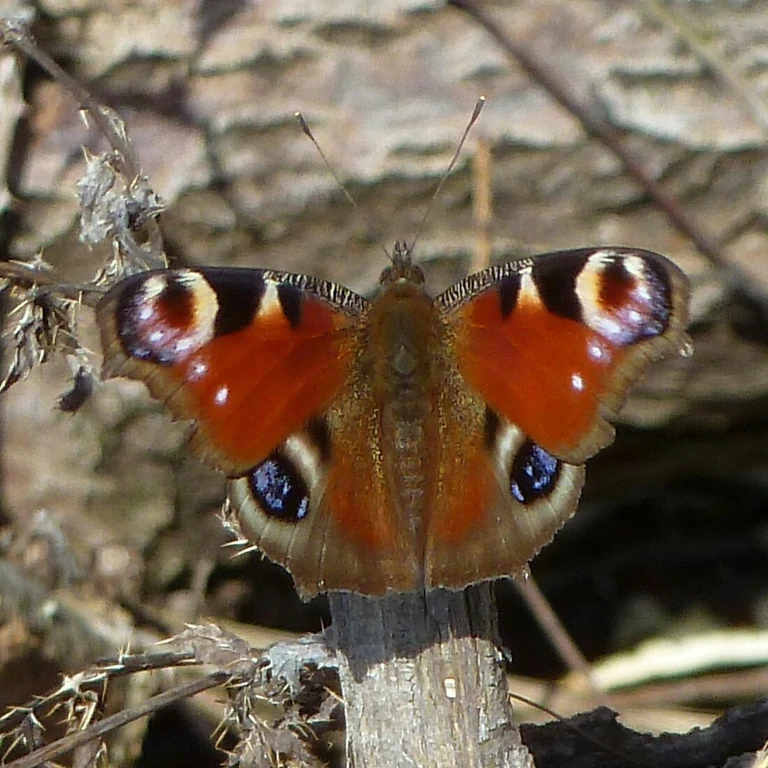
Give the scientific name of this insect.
Aglais io
